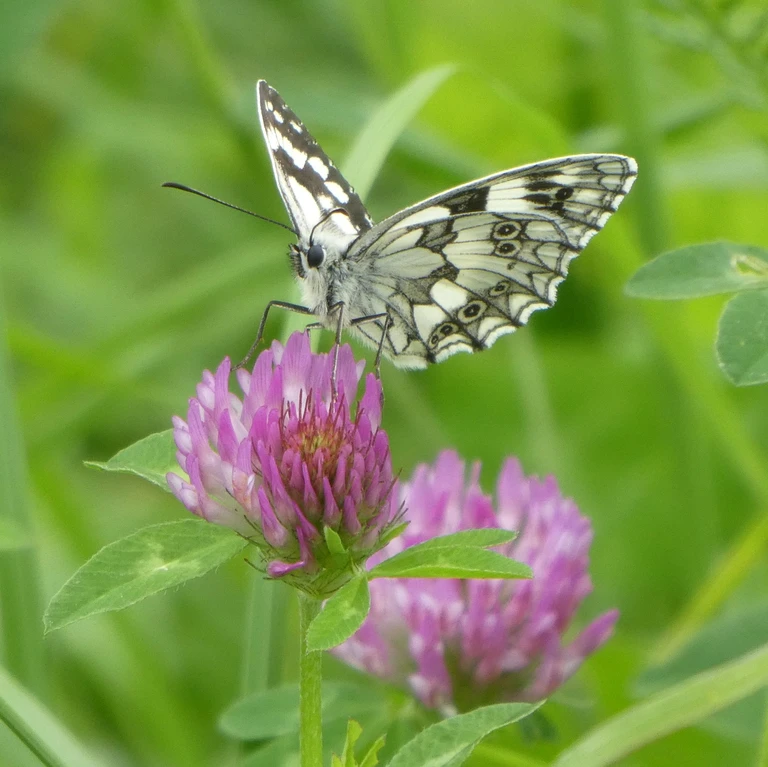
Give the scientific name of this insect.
Melanargia galathea
